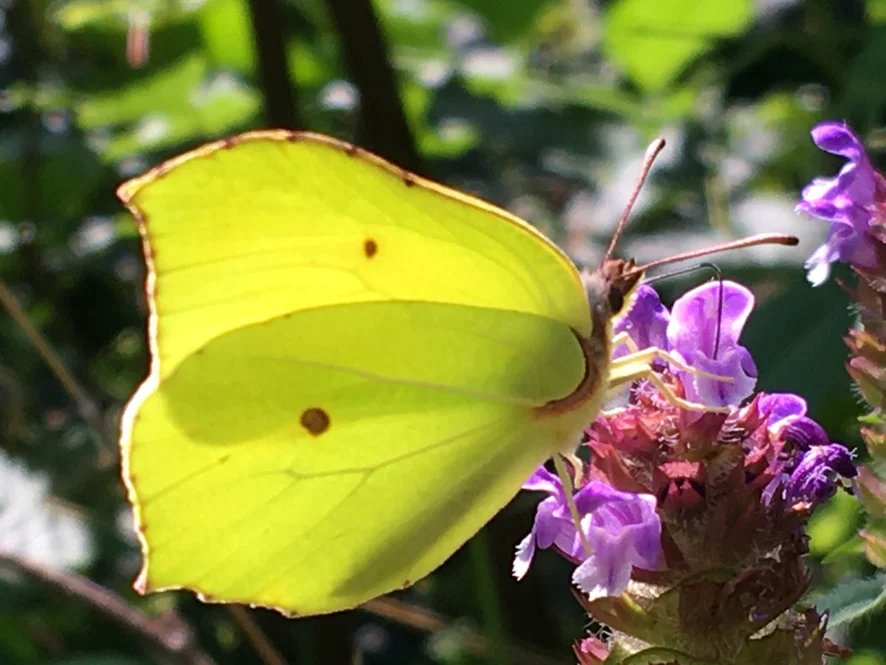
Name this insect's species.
Gonepteryx rhamni
